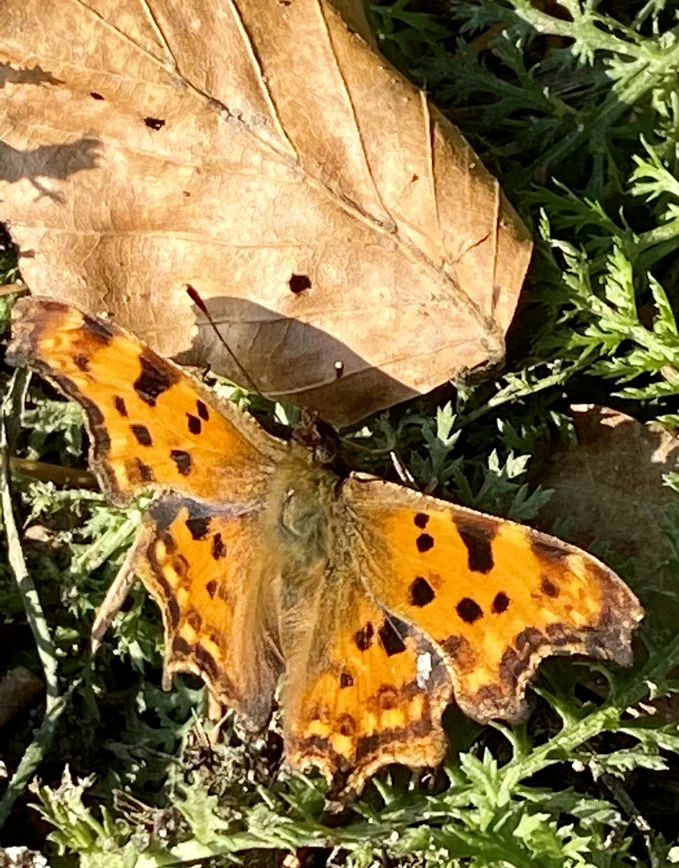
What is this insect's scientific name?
Polygonia c-album
